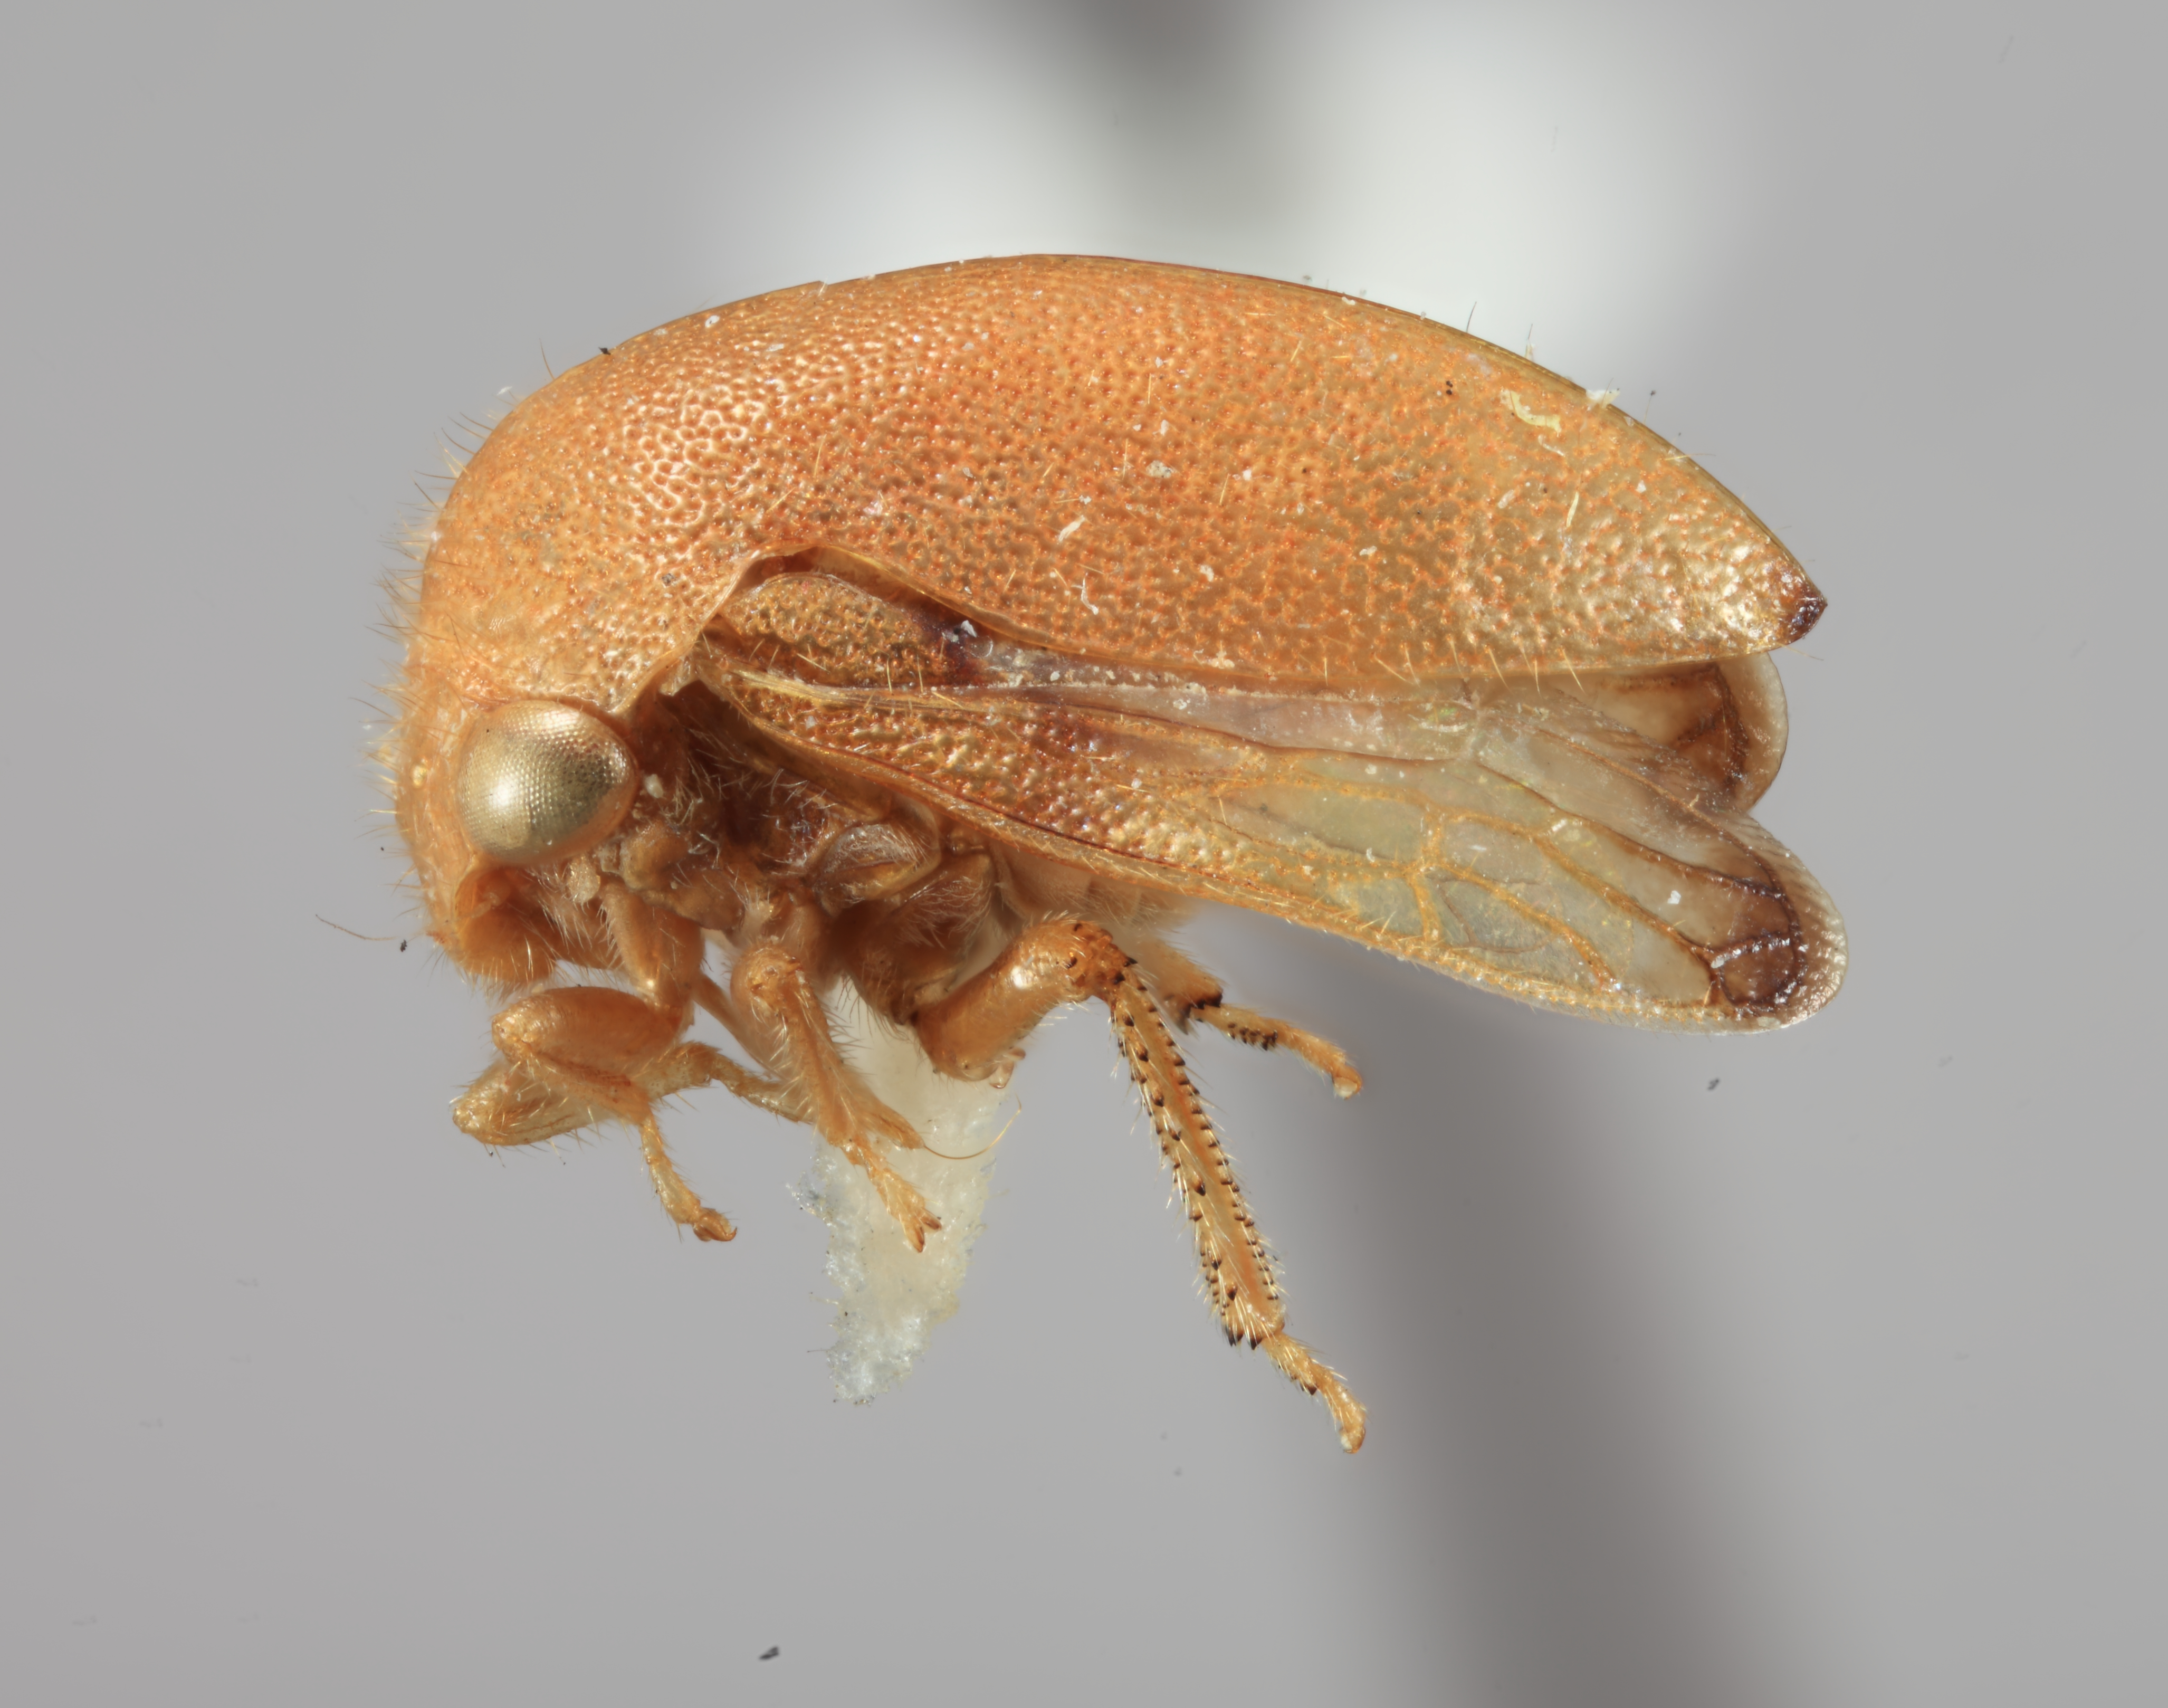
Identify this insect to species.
Amastris froeschneri
